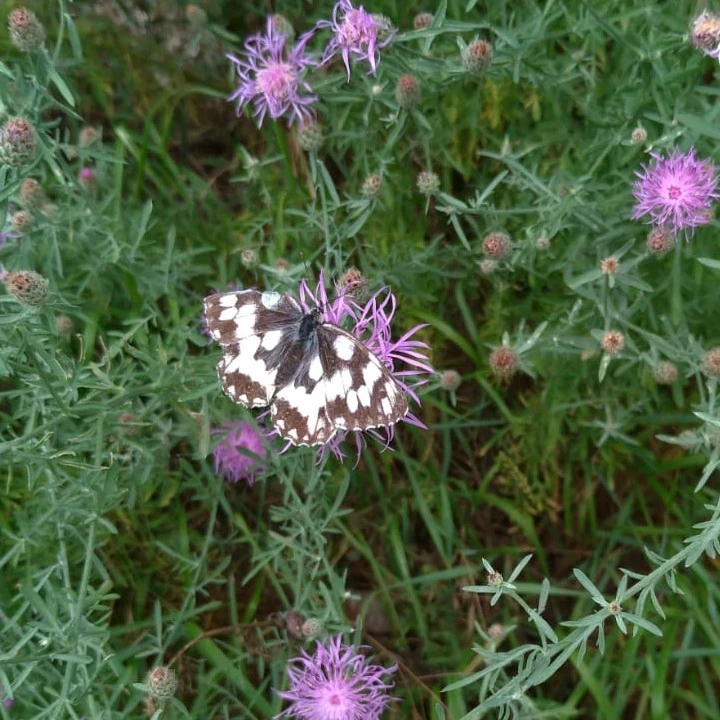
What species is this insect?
Melanargia galathea
